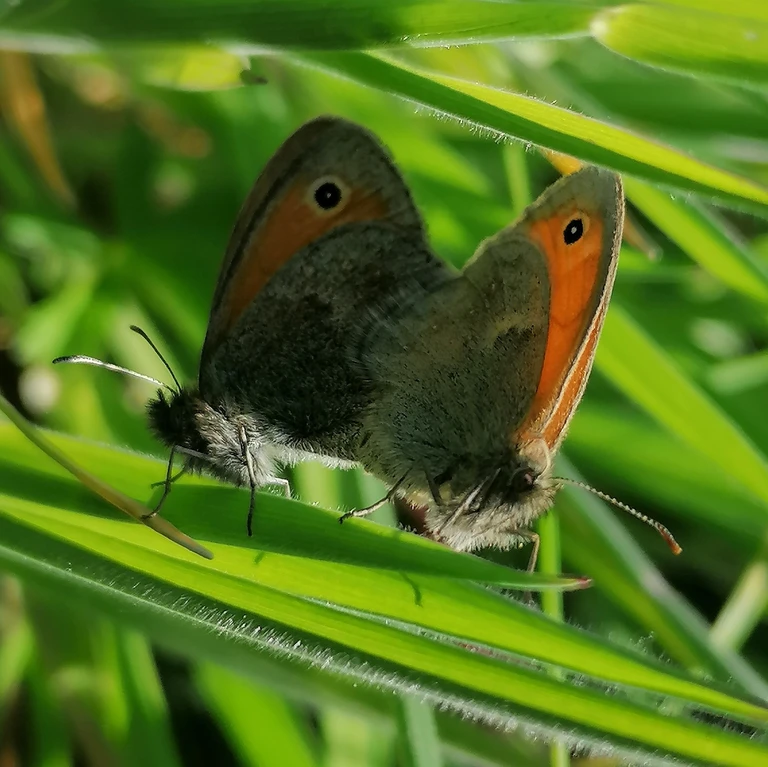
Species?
Coenonympha pamphilus
